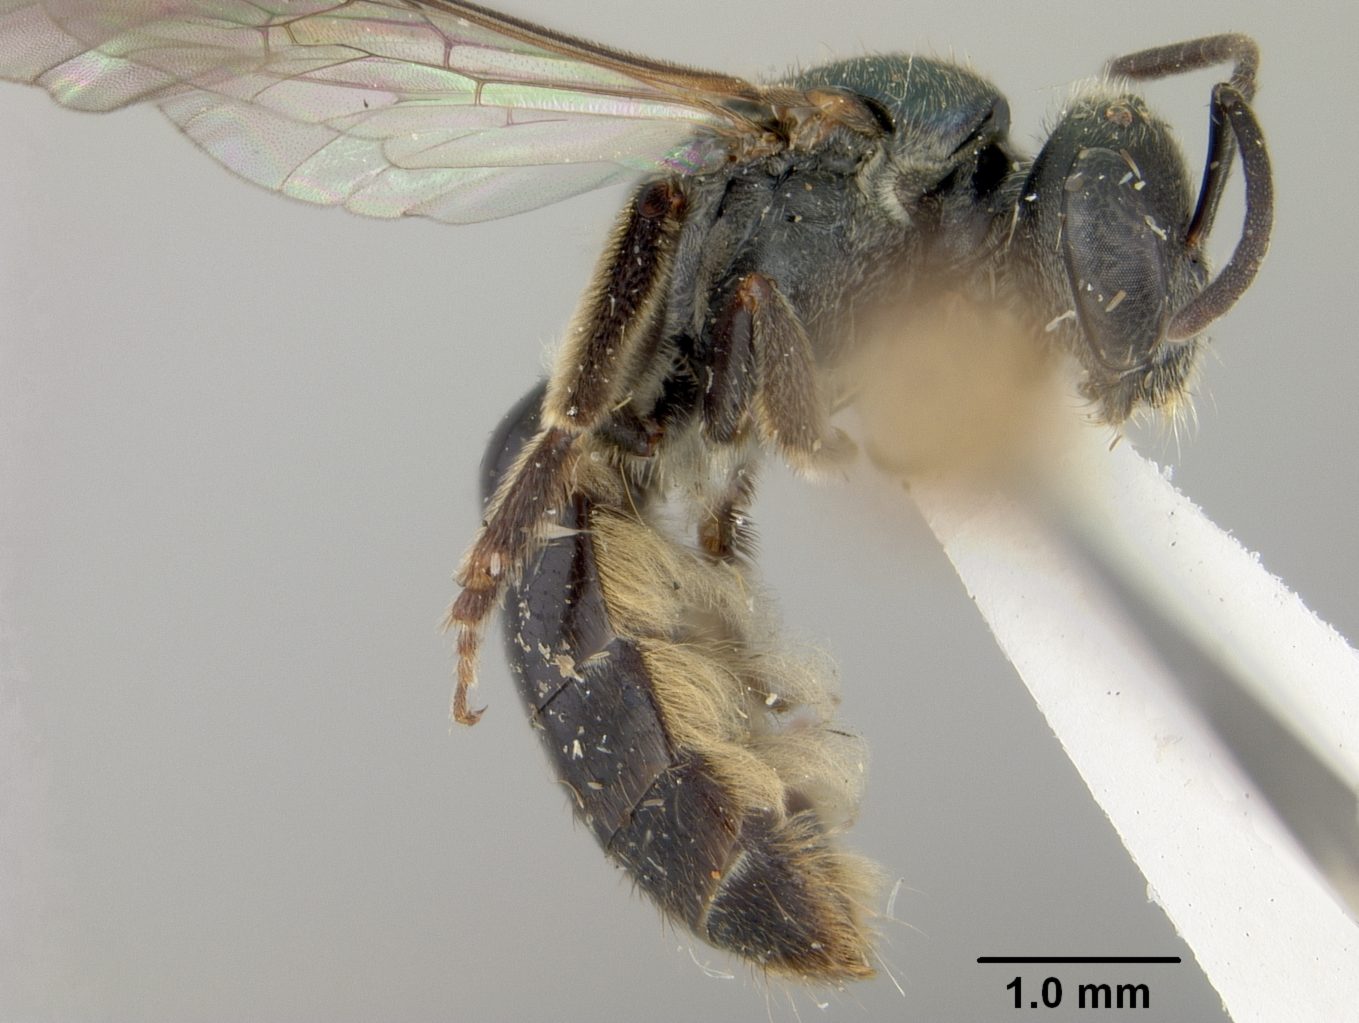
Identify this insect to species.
Homalictus brachyptera
